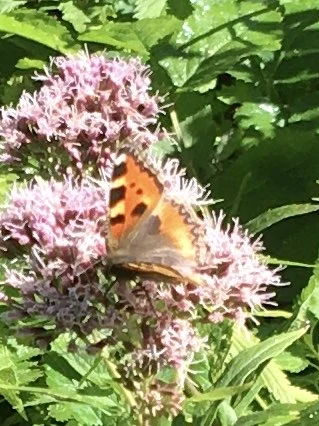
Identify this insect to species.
Aglais urticae
